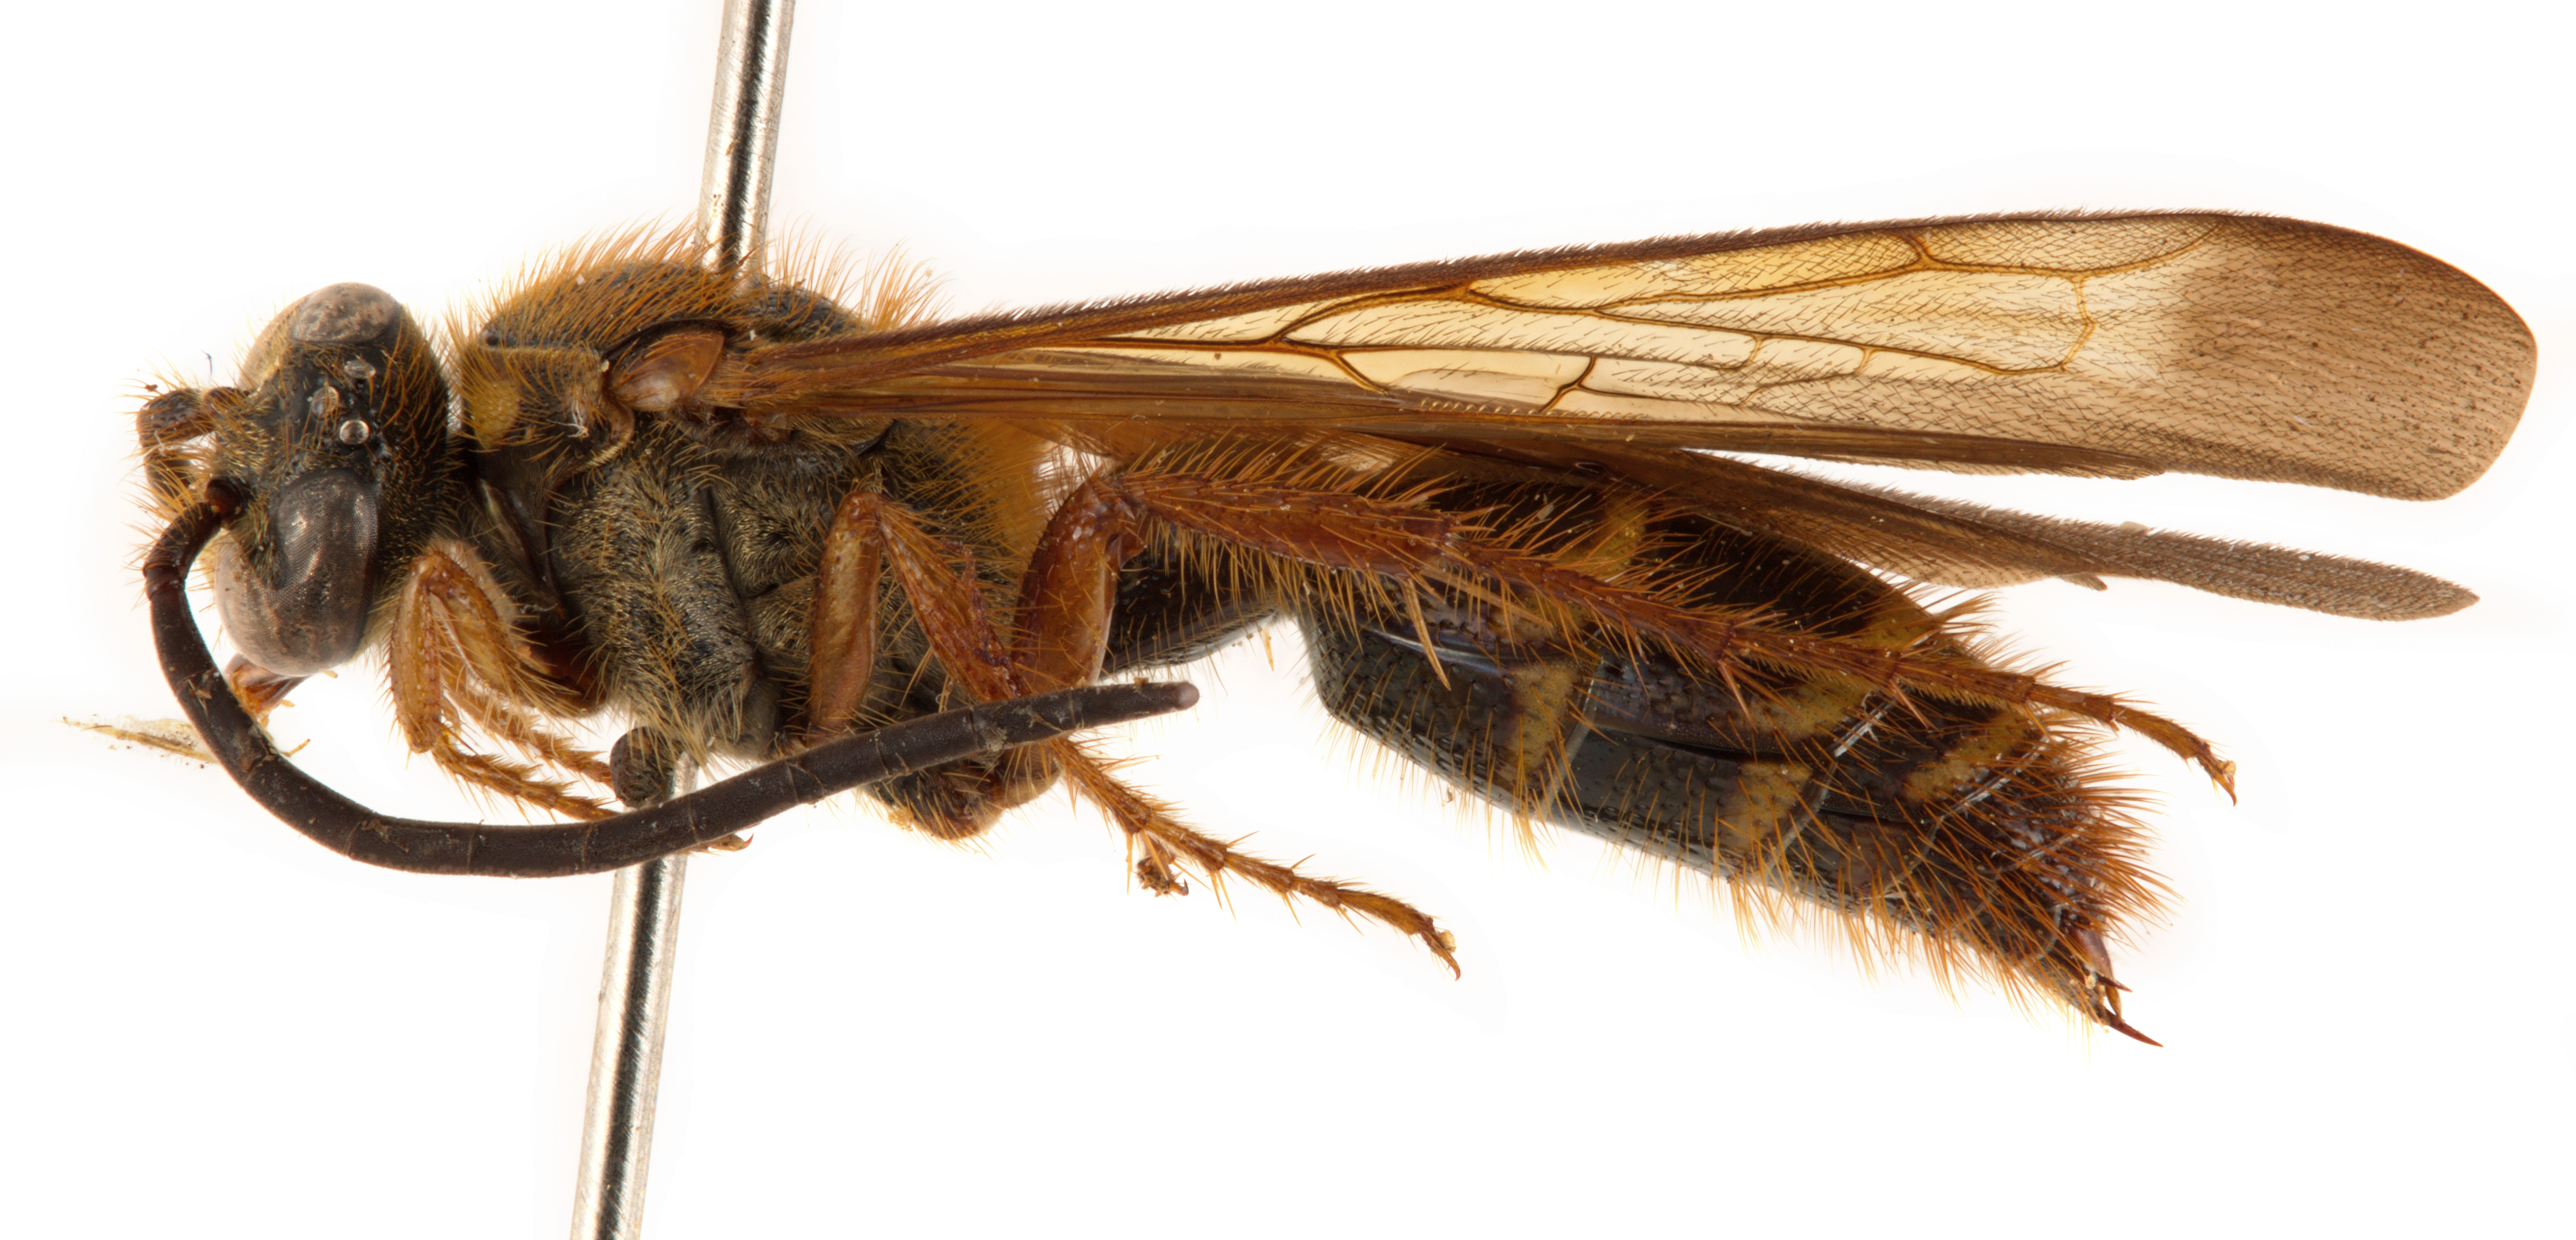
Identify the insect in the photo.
Megacampsomeris ceylonica
